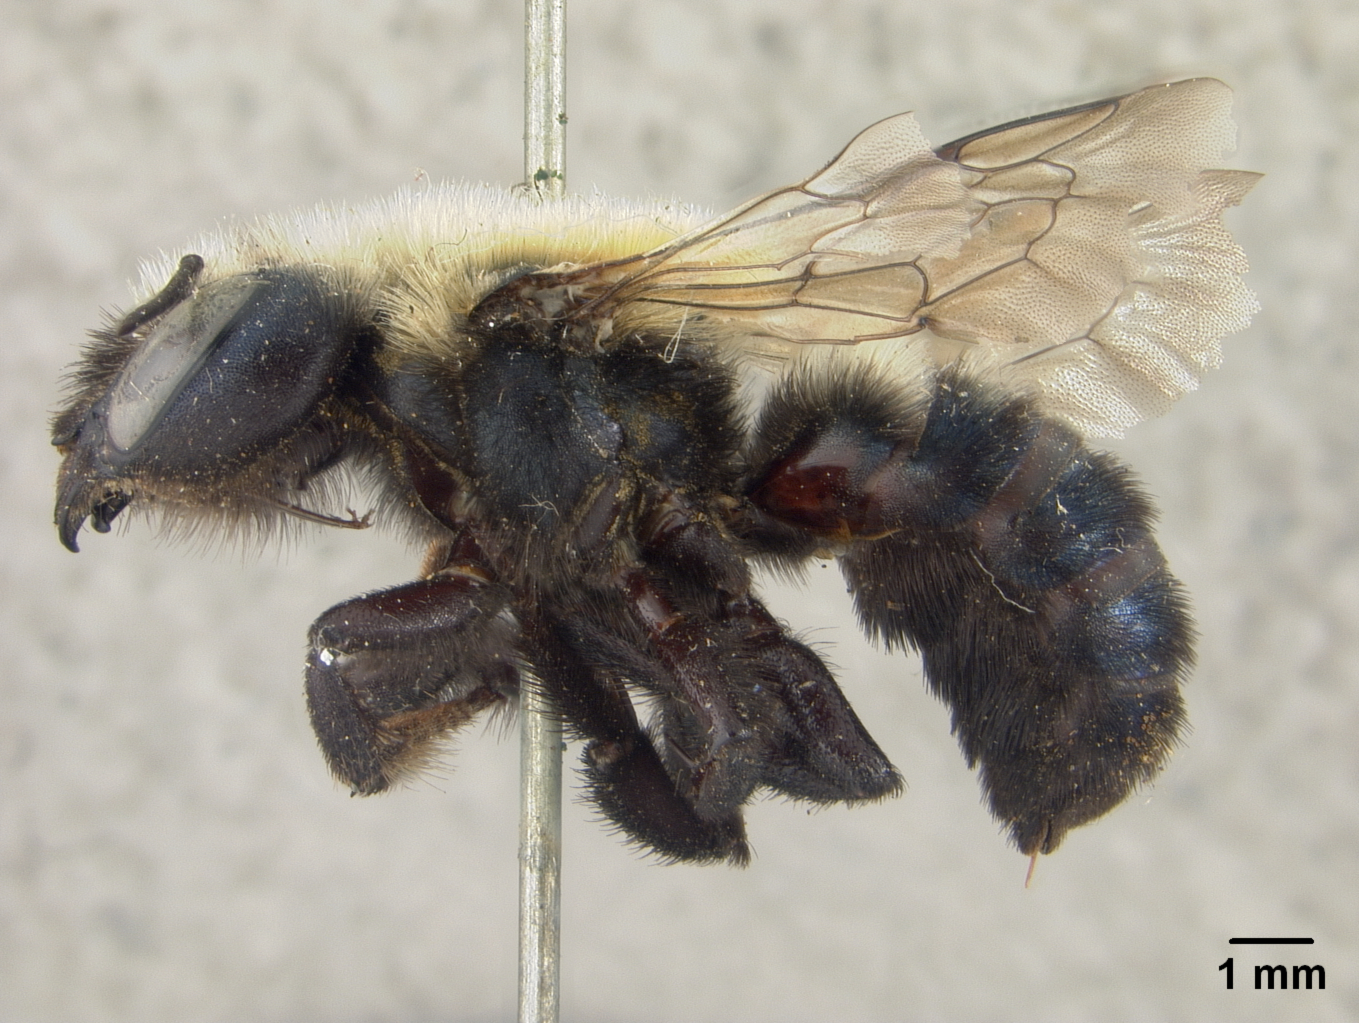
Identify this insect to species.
Osmia novomexicana
